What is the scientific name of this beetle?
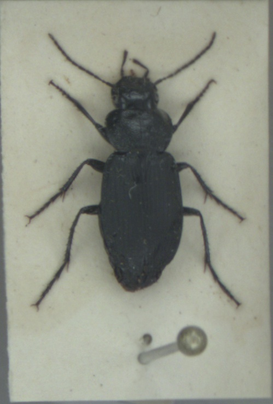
Licinus depressus
